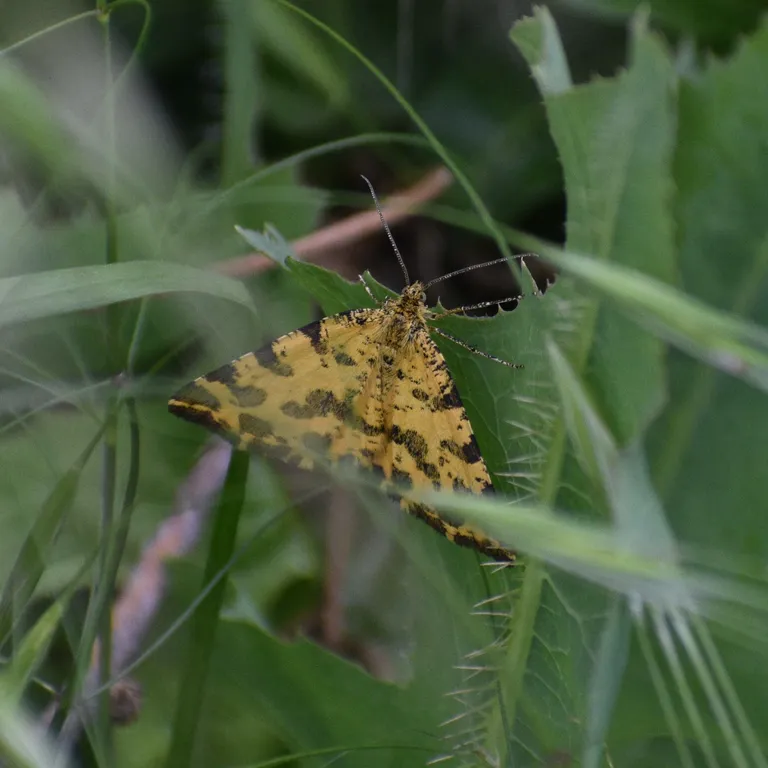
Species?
Pseudopanthera macularia
